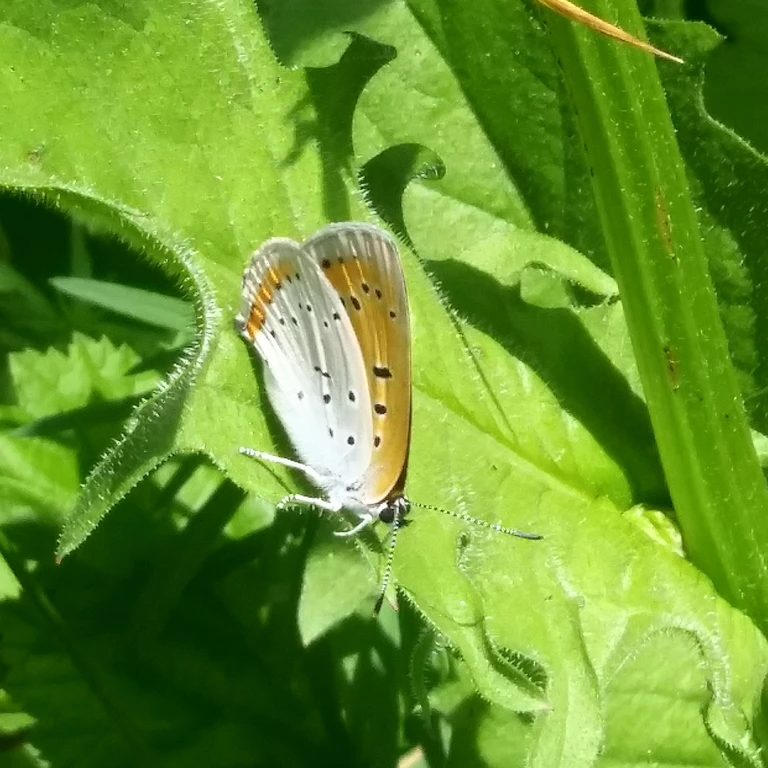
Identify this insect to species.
Lycaena dispar
